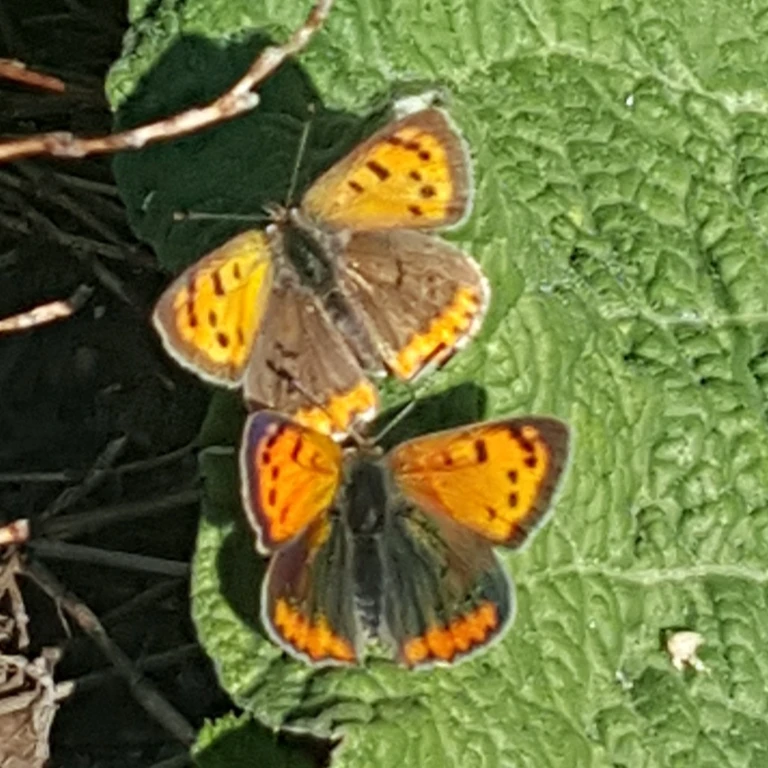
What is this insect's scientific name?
Lycaena phlaeas
